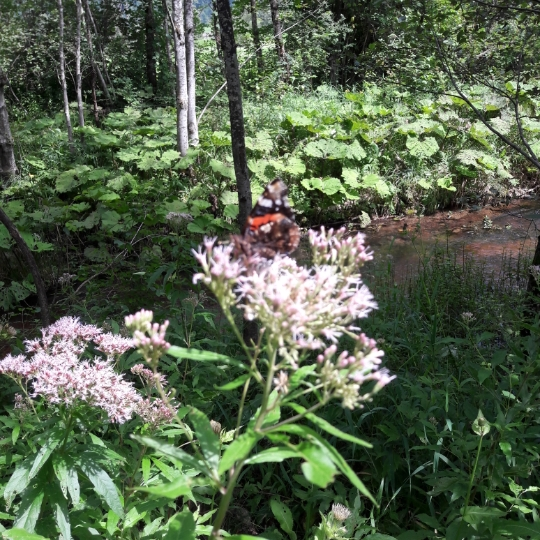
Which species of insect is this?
Vanessa atalanta
